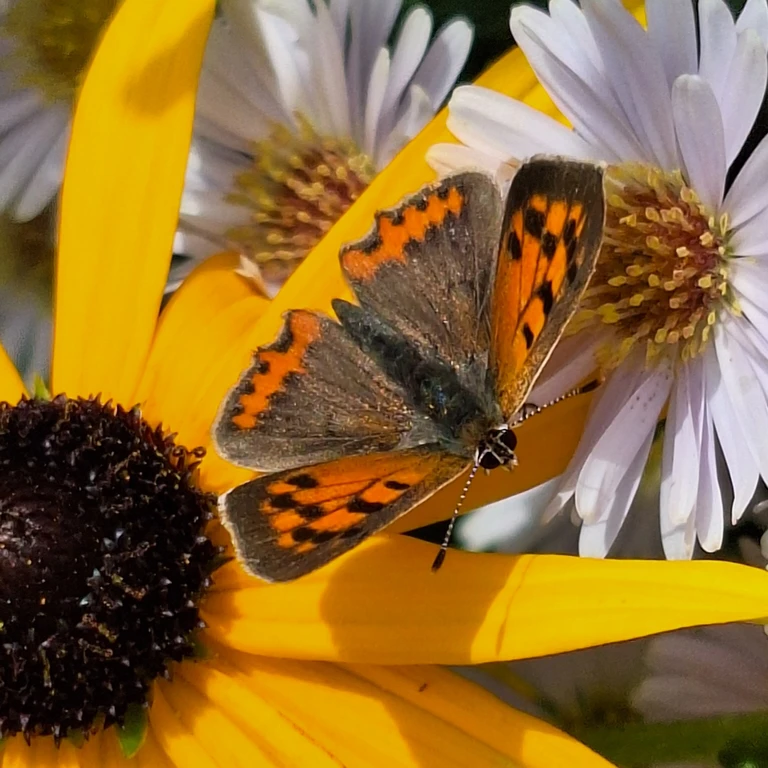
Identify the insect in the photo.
Lycaena phlaeas
